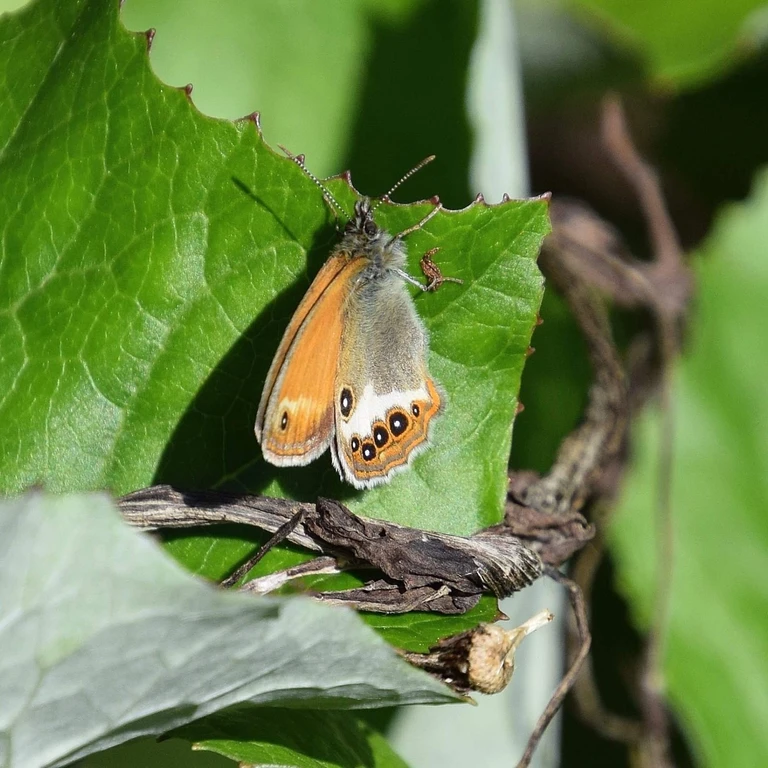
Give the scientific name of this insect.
Coenonympha arcania
